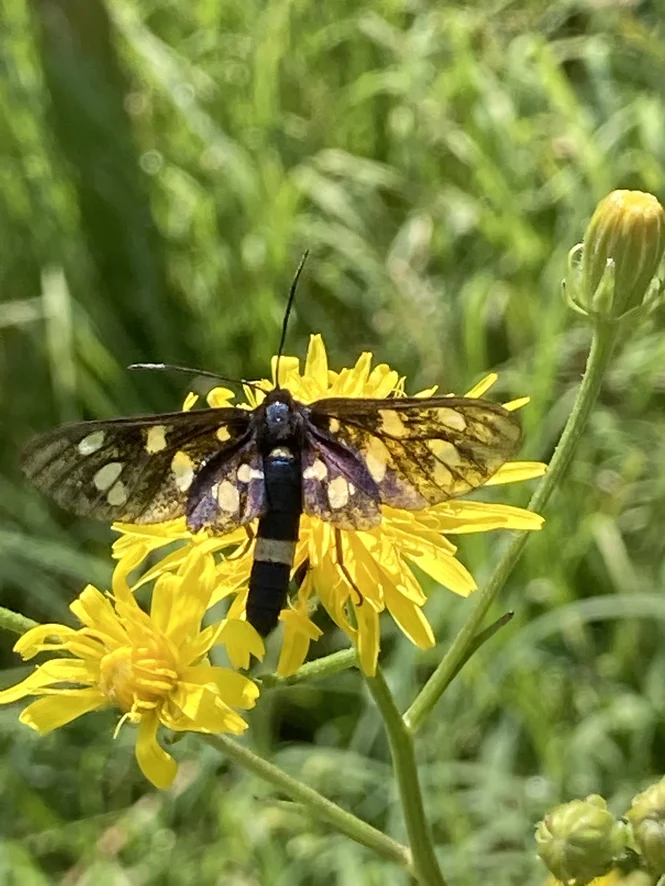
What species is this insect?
Amata phegea
